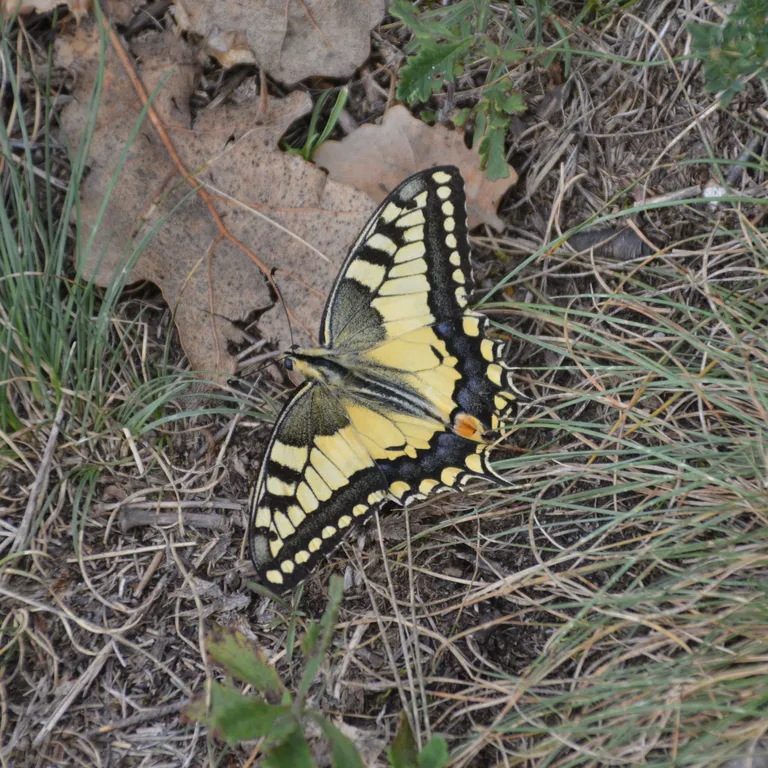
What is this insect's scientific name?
Papilio machaon
